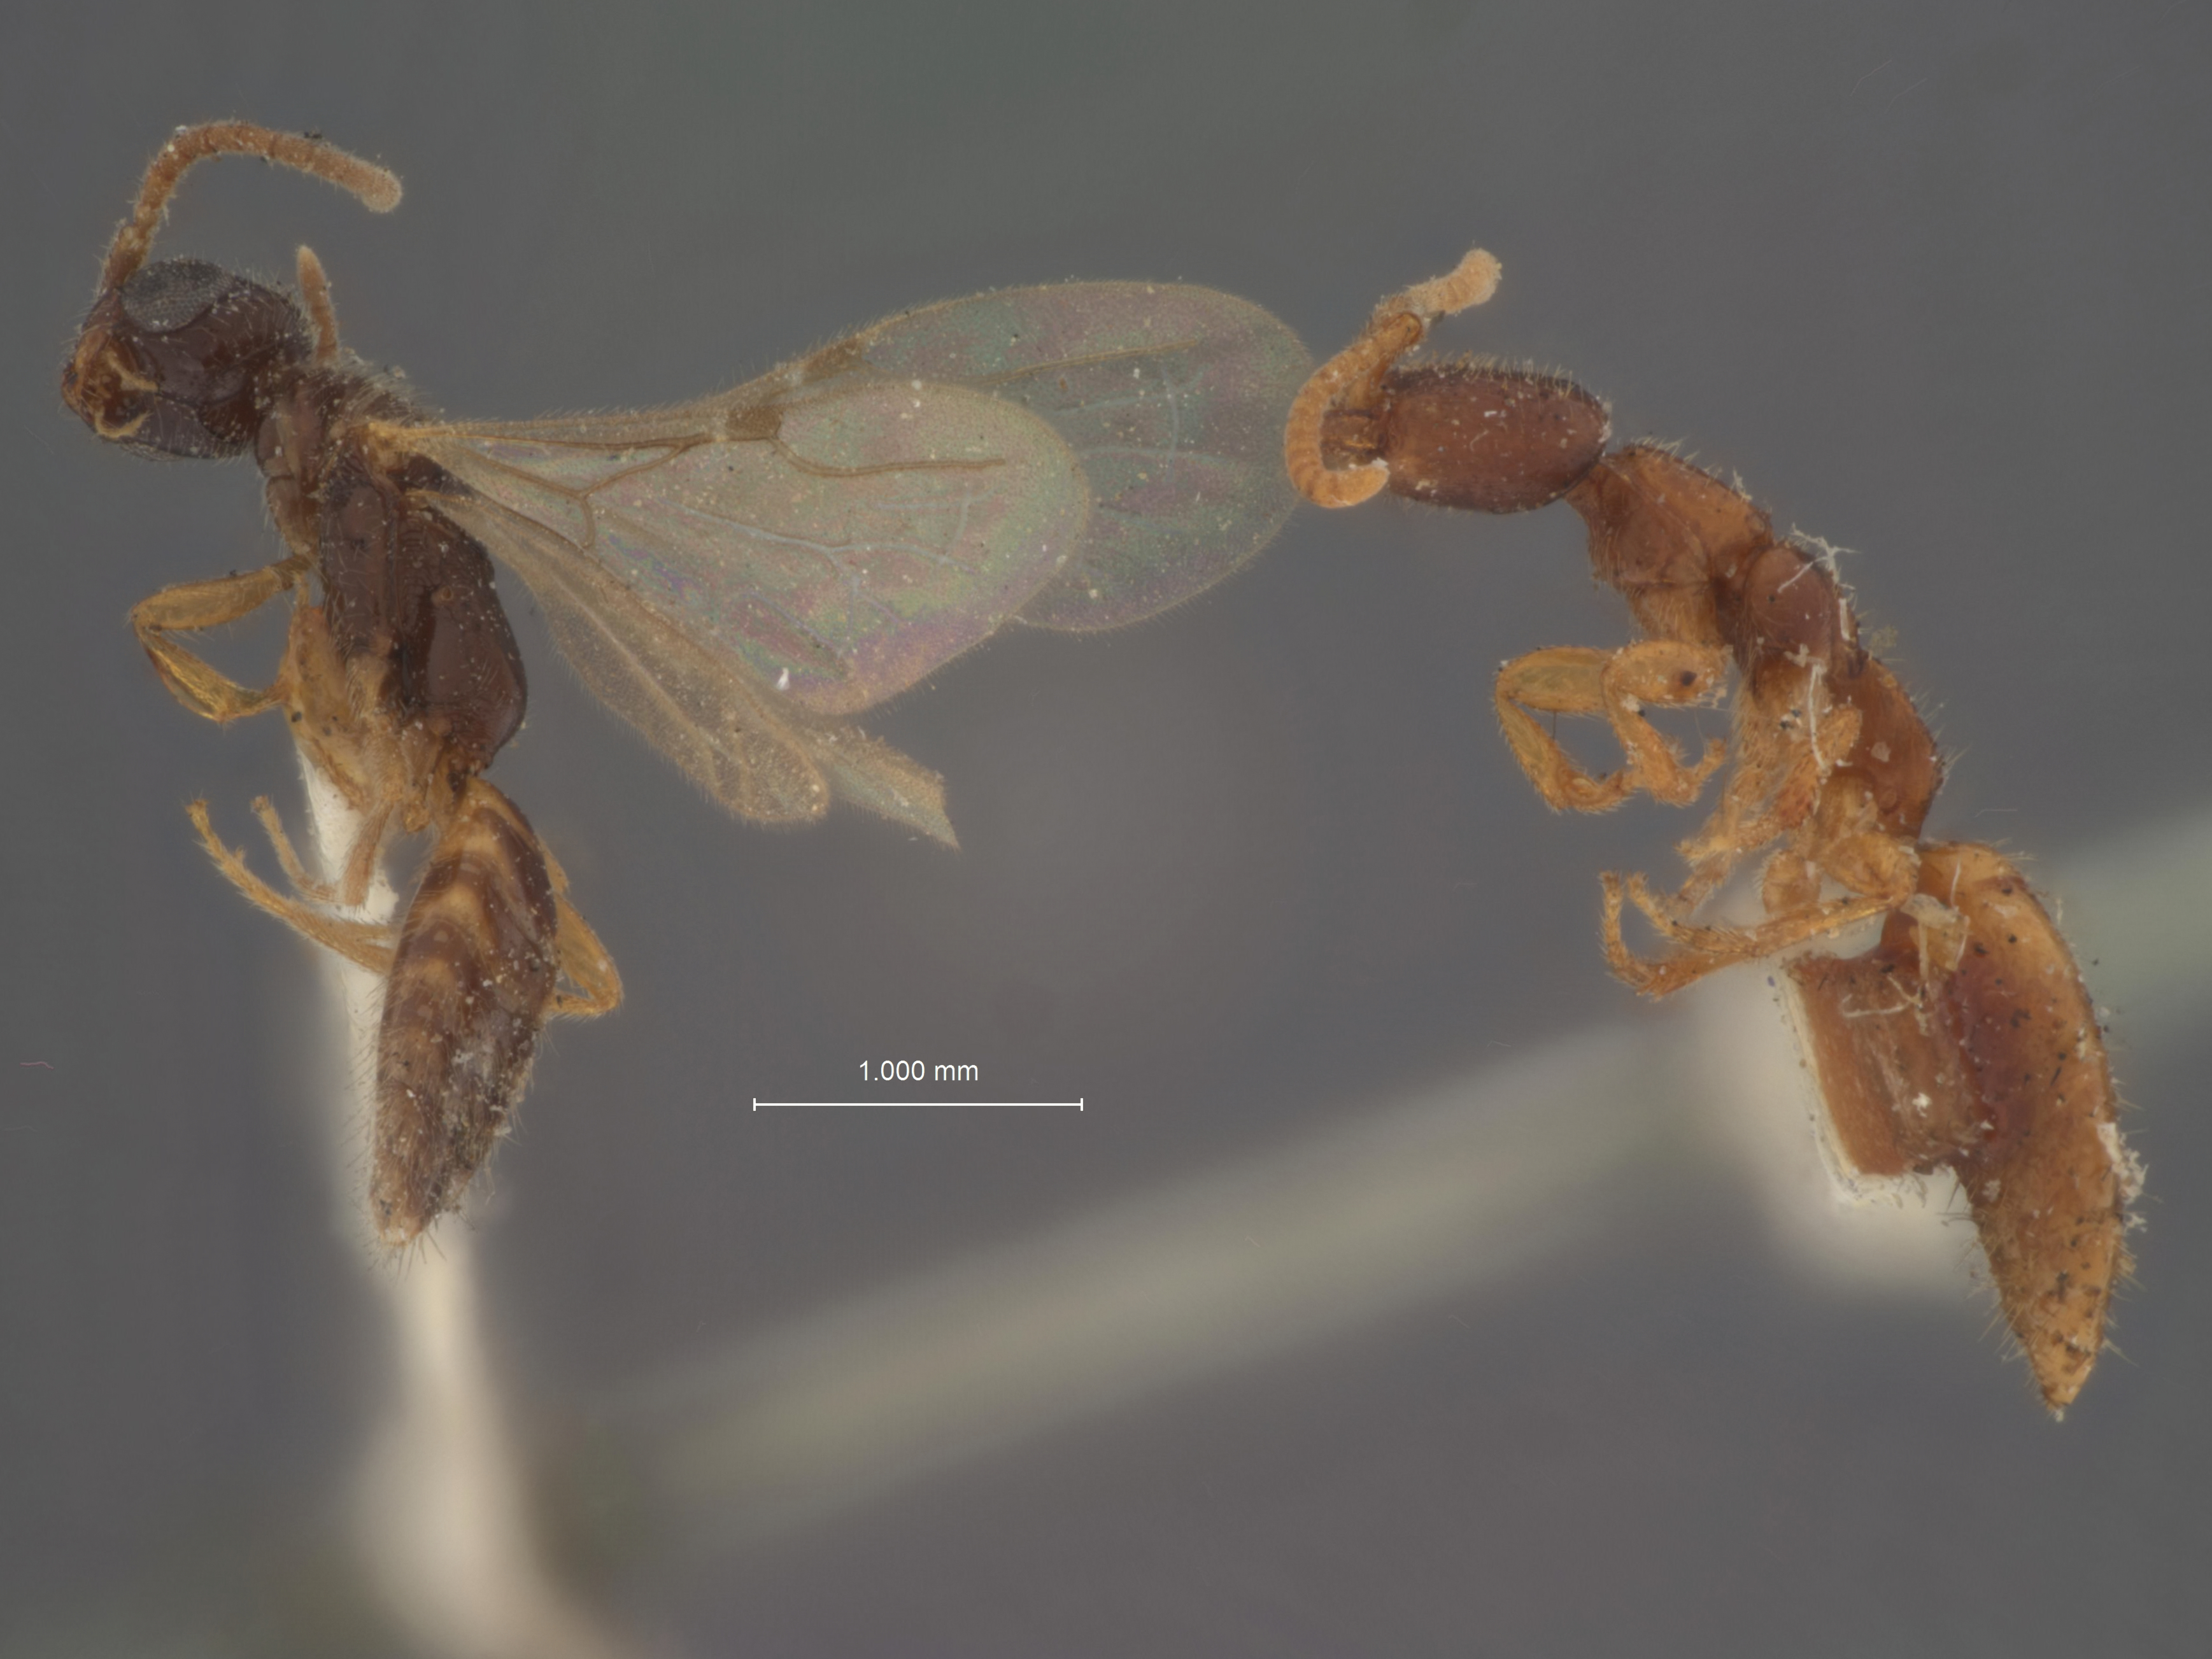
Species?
Isobrachium rufiventre
